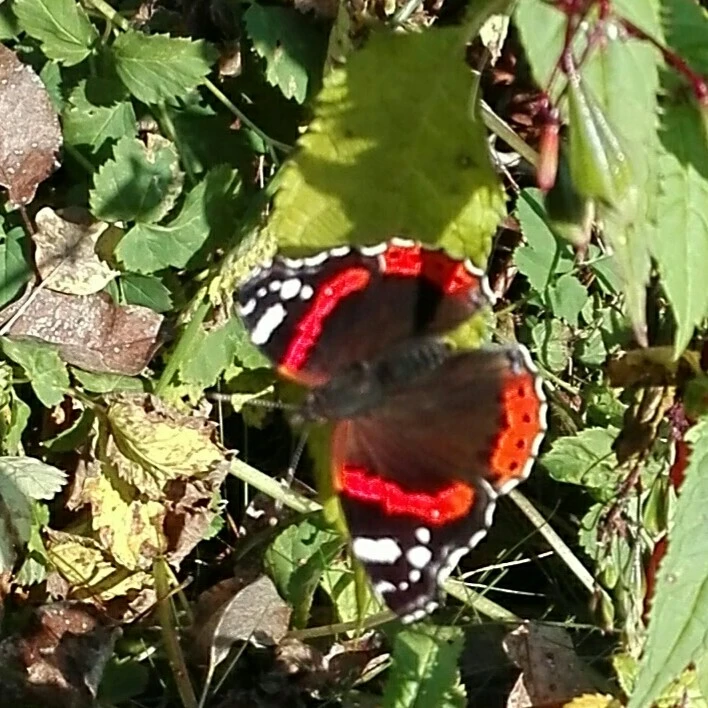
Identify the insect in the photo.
Vanessa atalanta
